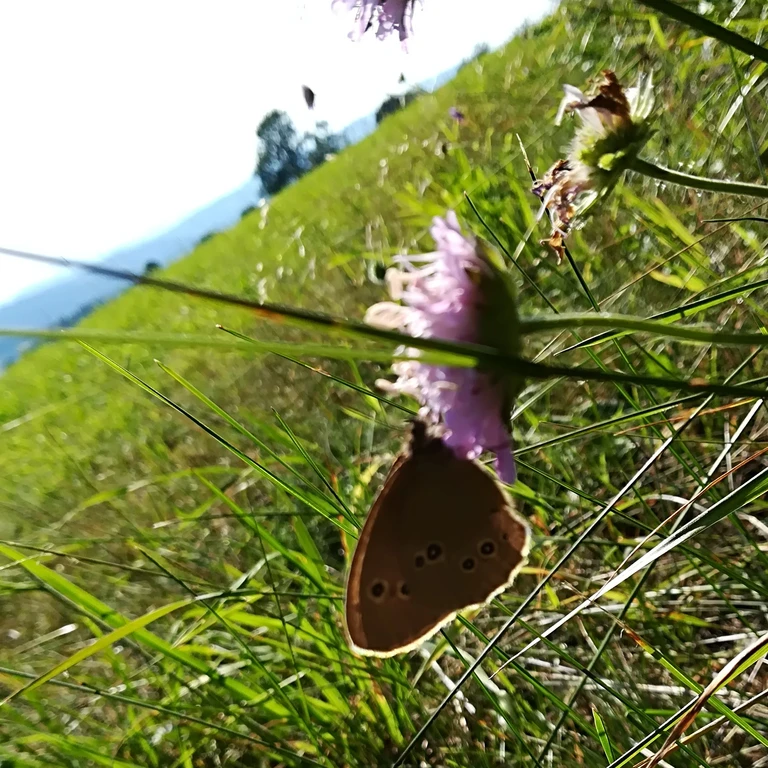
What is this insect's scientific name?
Aphantopus hyperantus
